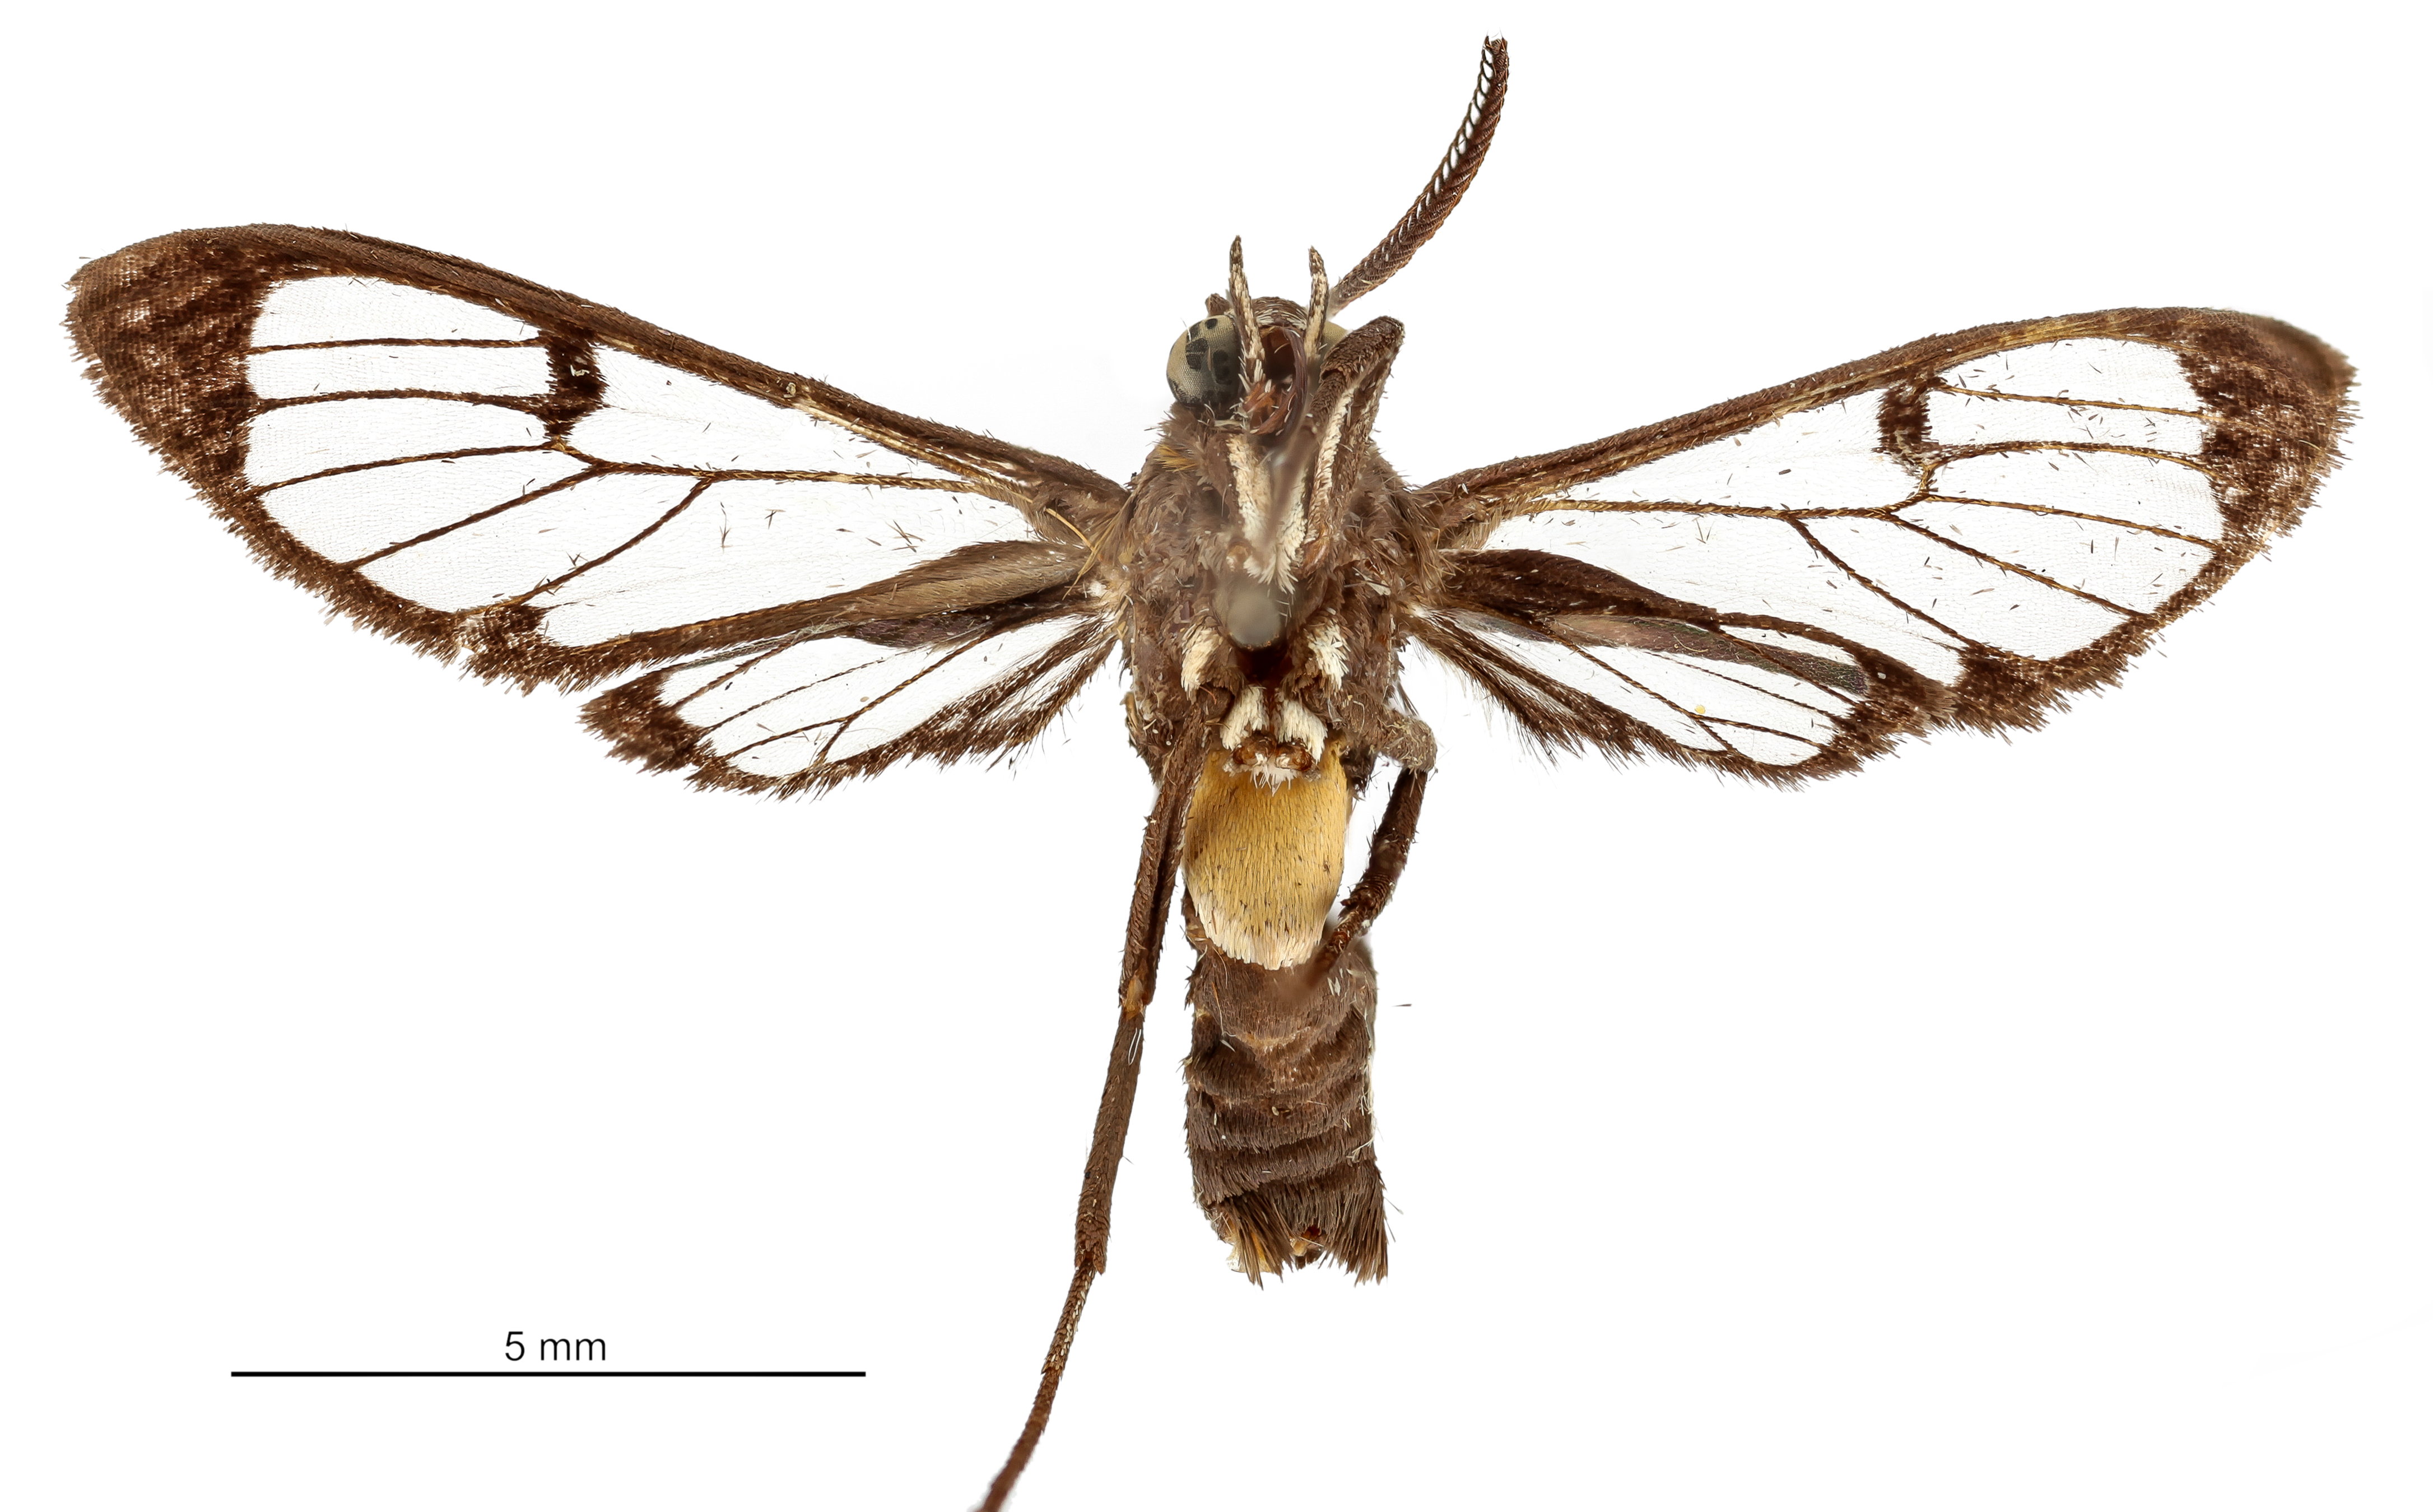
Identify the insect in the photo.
Loxophlebia geminata
